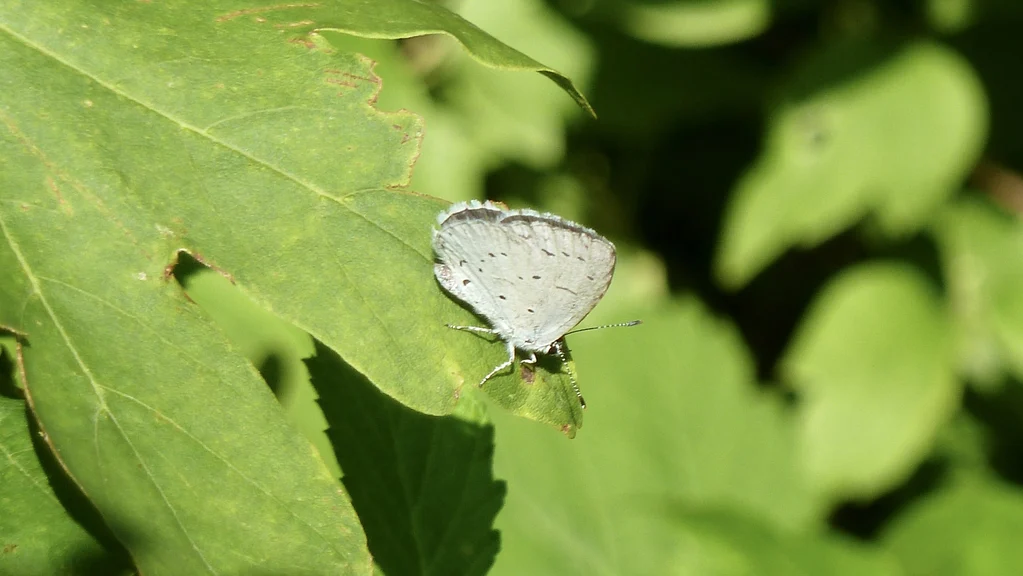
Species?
Celastrina argiolus
